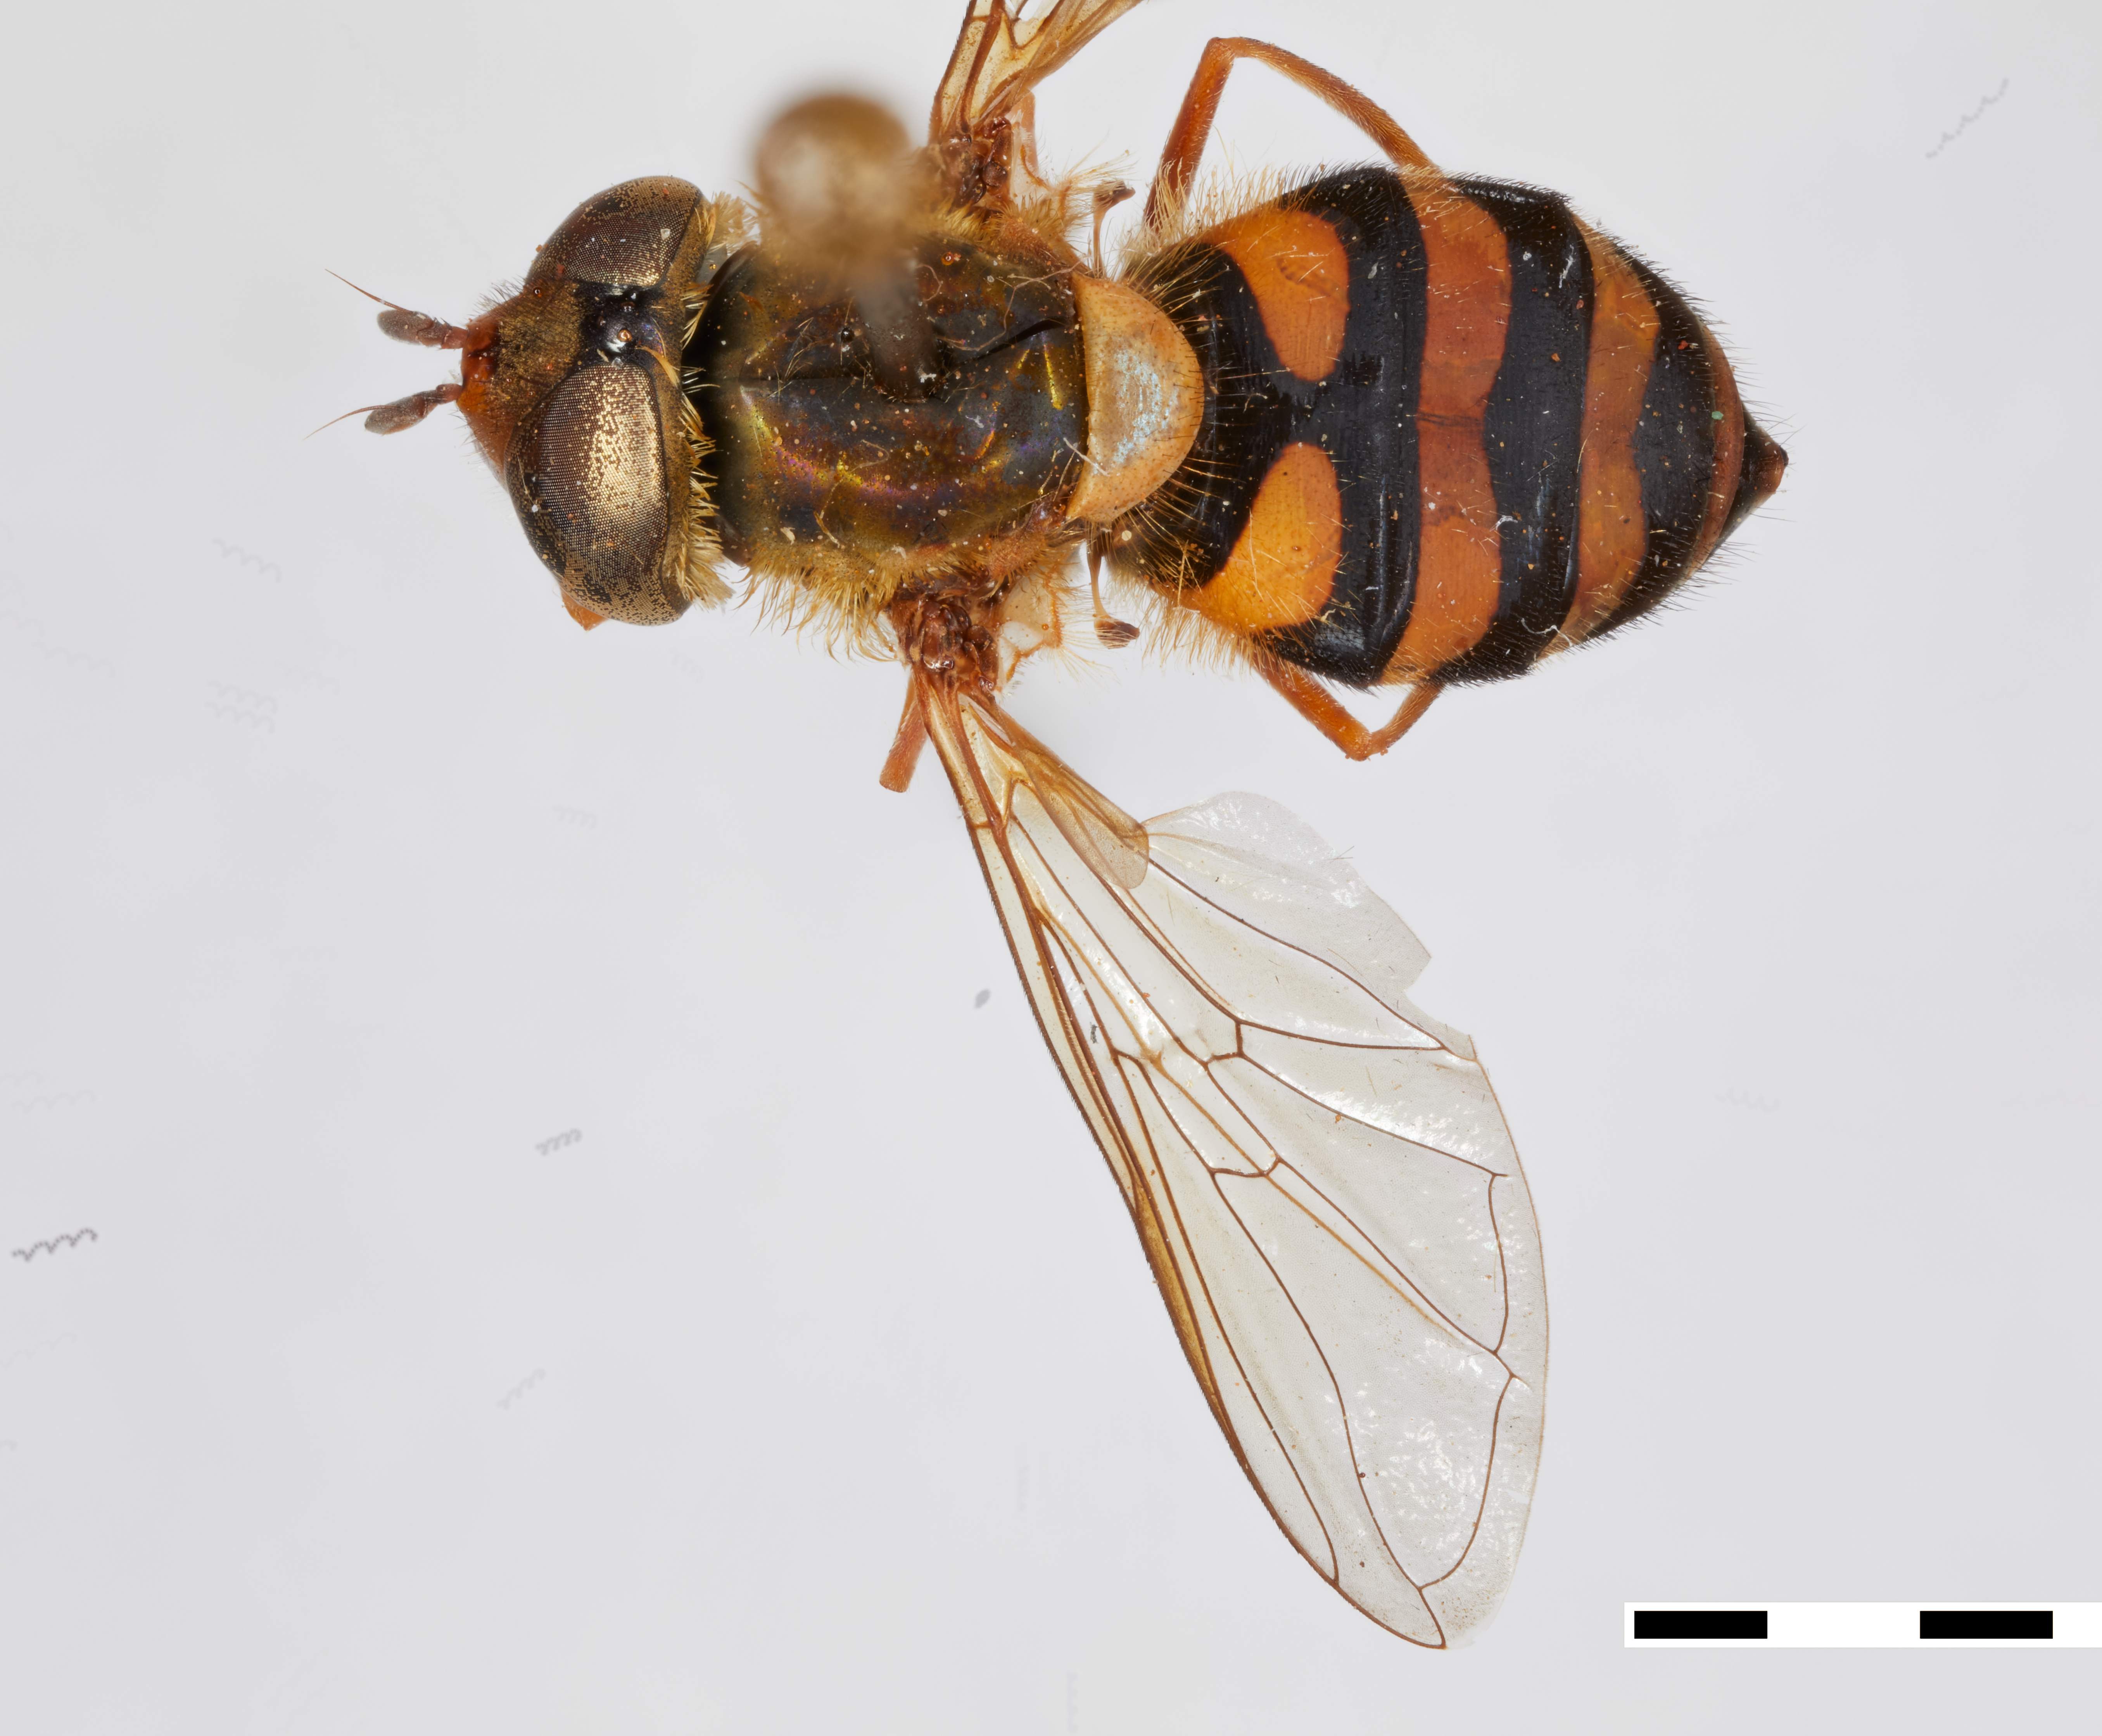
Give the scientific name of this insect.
Syrphus howletti
